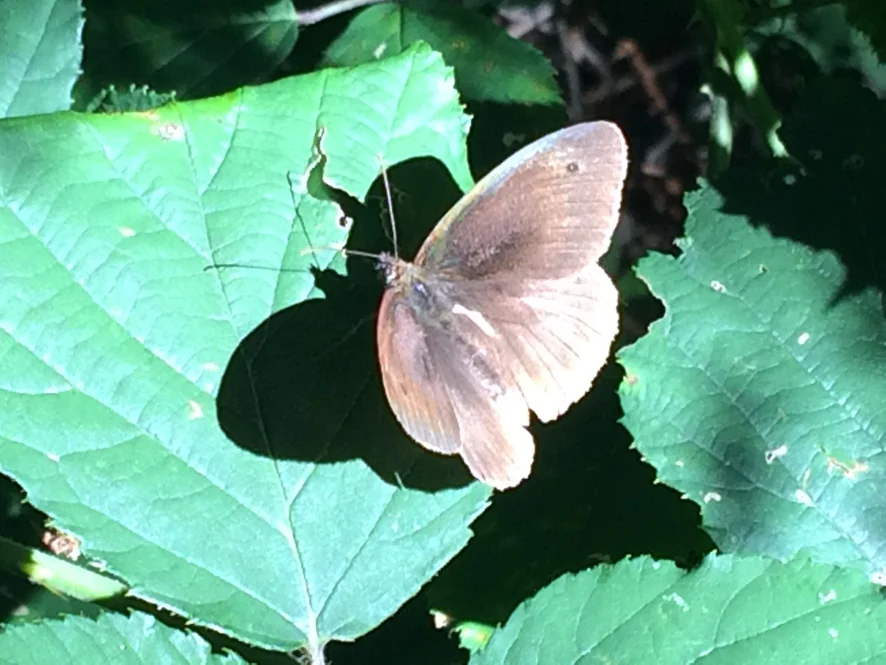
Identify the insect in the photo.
Maniola jurtina
